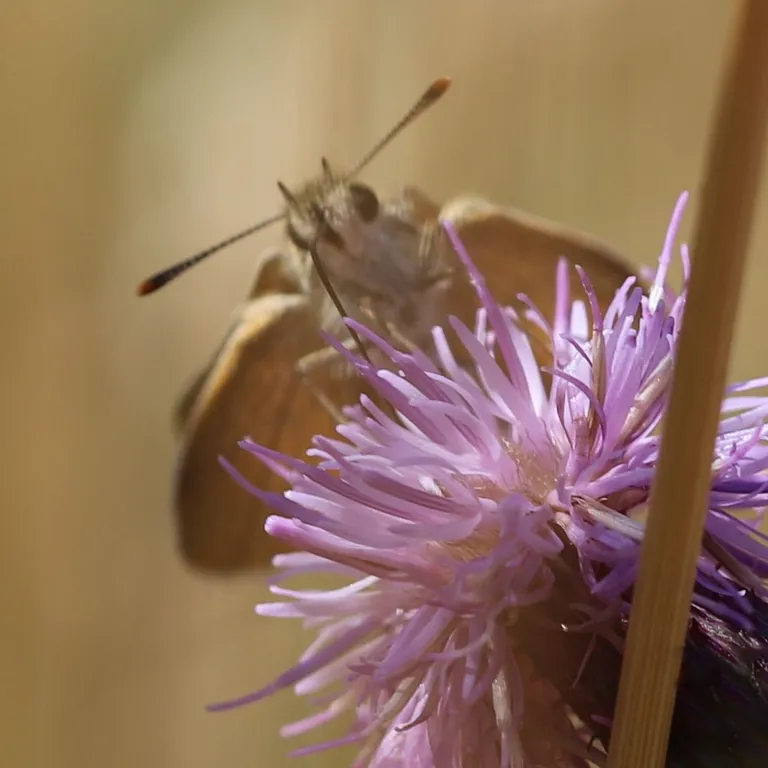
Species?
Thymelicus sylvestris
